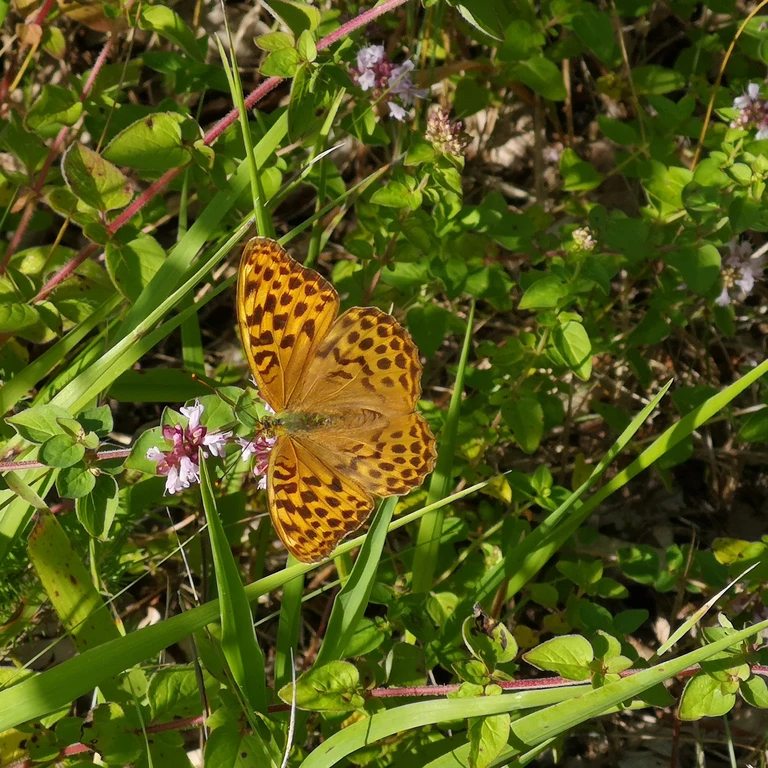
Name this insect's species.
Argynnis paphia
